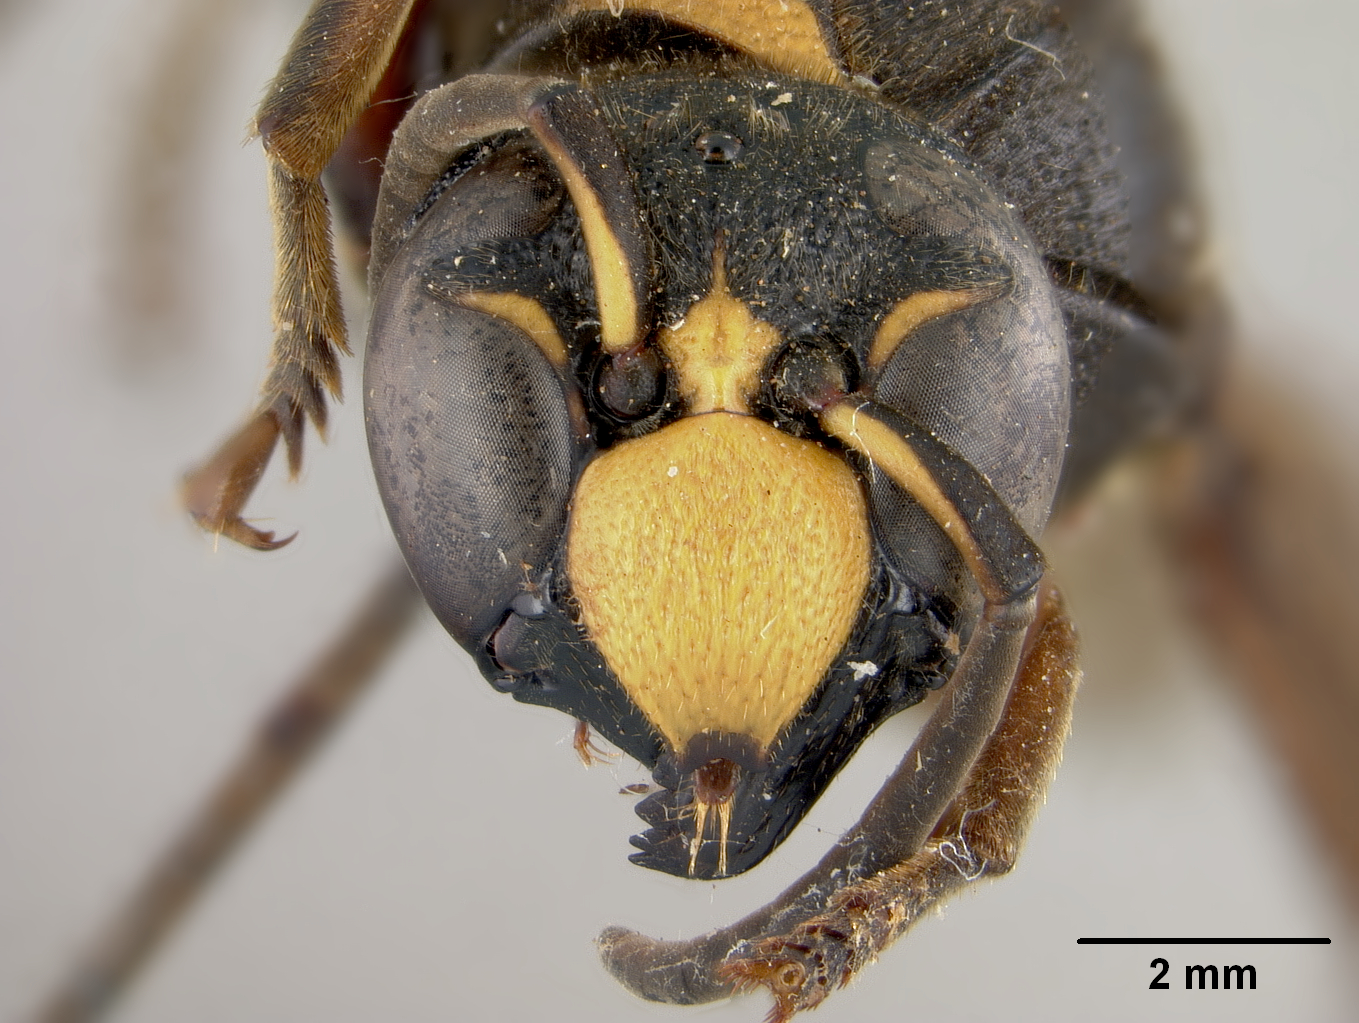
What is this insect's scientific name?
Pareumenes chinensis
